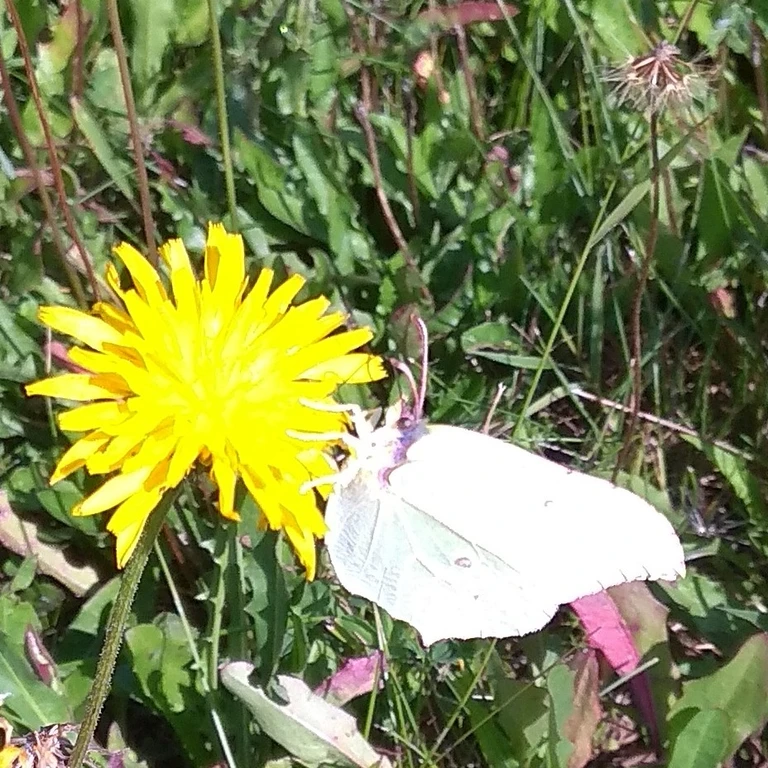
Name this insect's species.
Gonepteryx rhamni
